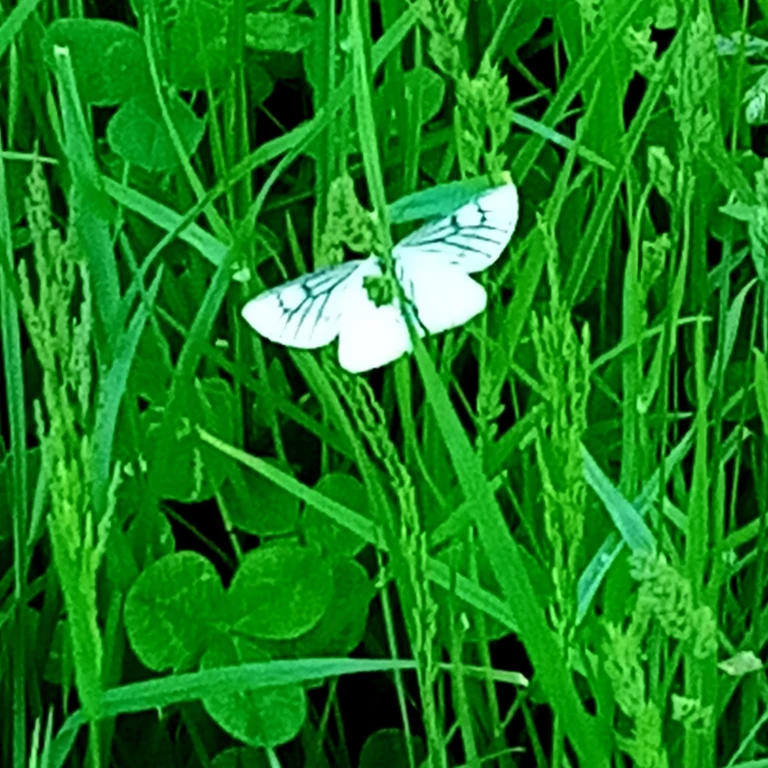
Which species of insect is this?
Siona lineata
